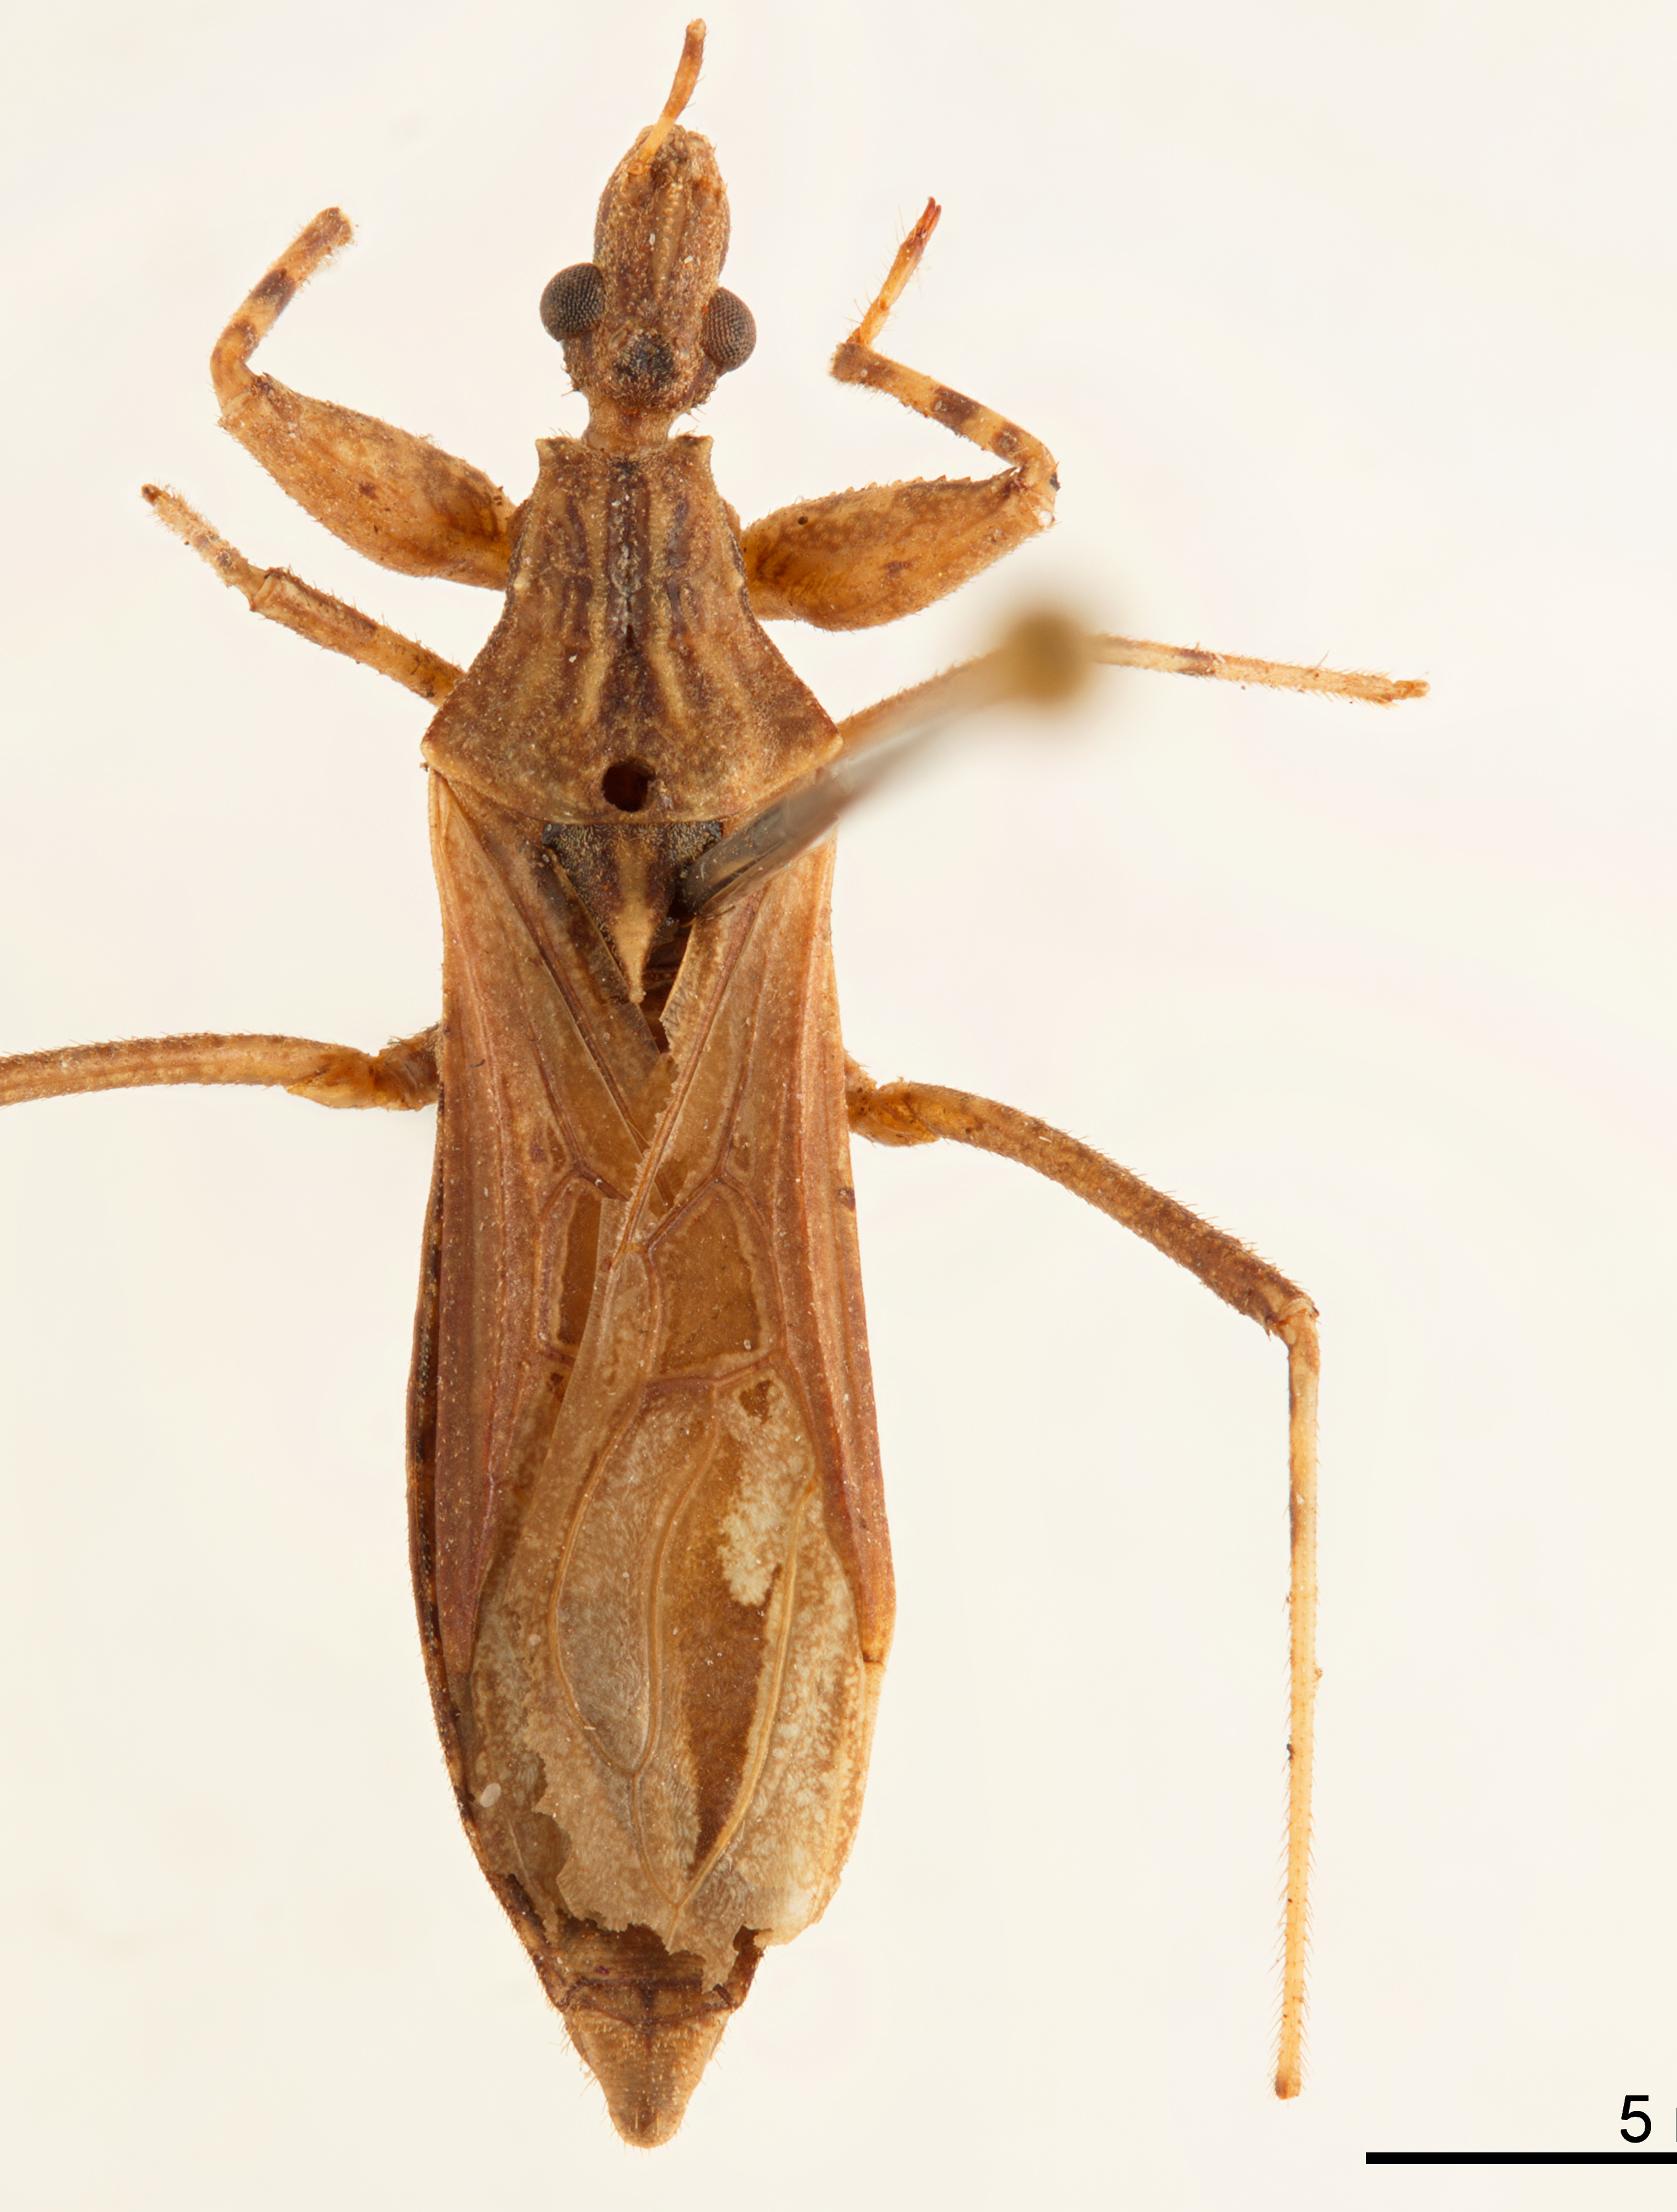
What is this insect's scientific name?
Oncocephalus annulipes
